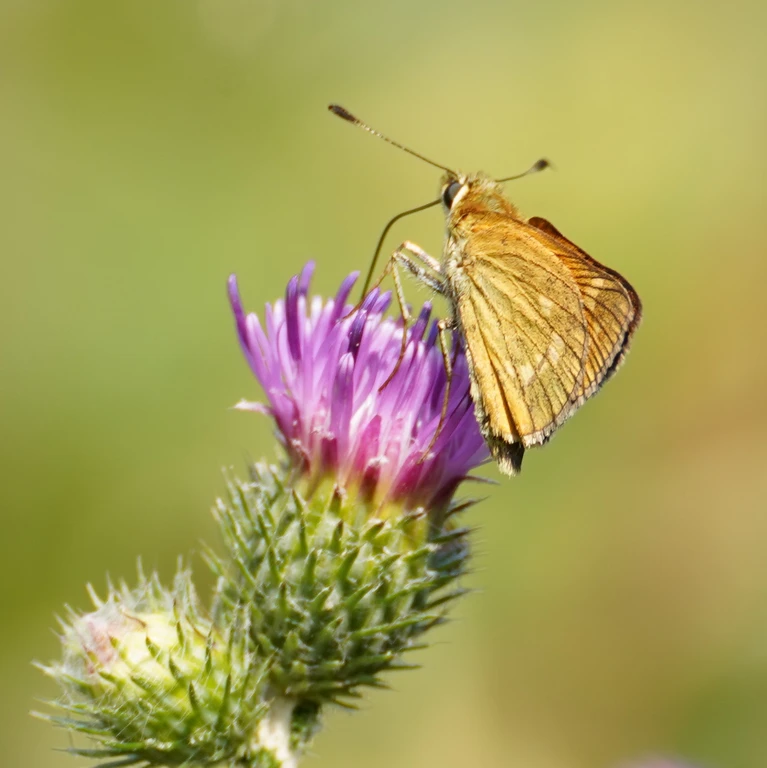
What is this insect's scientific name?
Ochlodes sylvanus (also Ochlodes venata)
